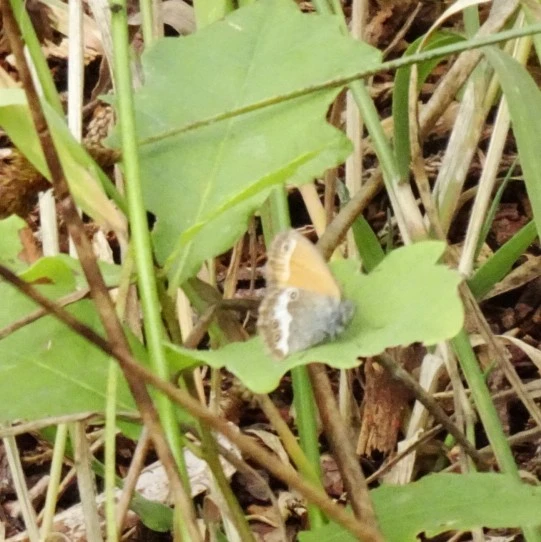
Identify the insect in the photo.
Coenonympha arcania
